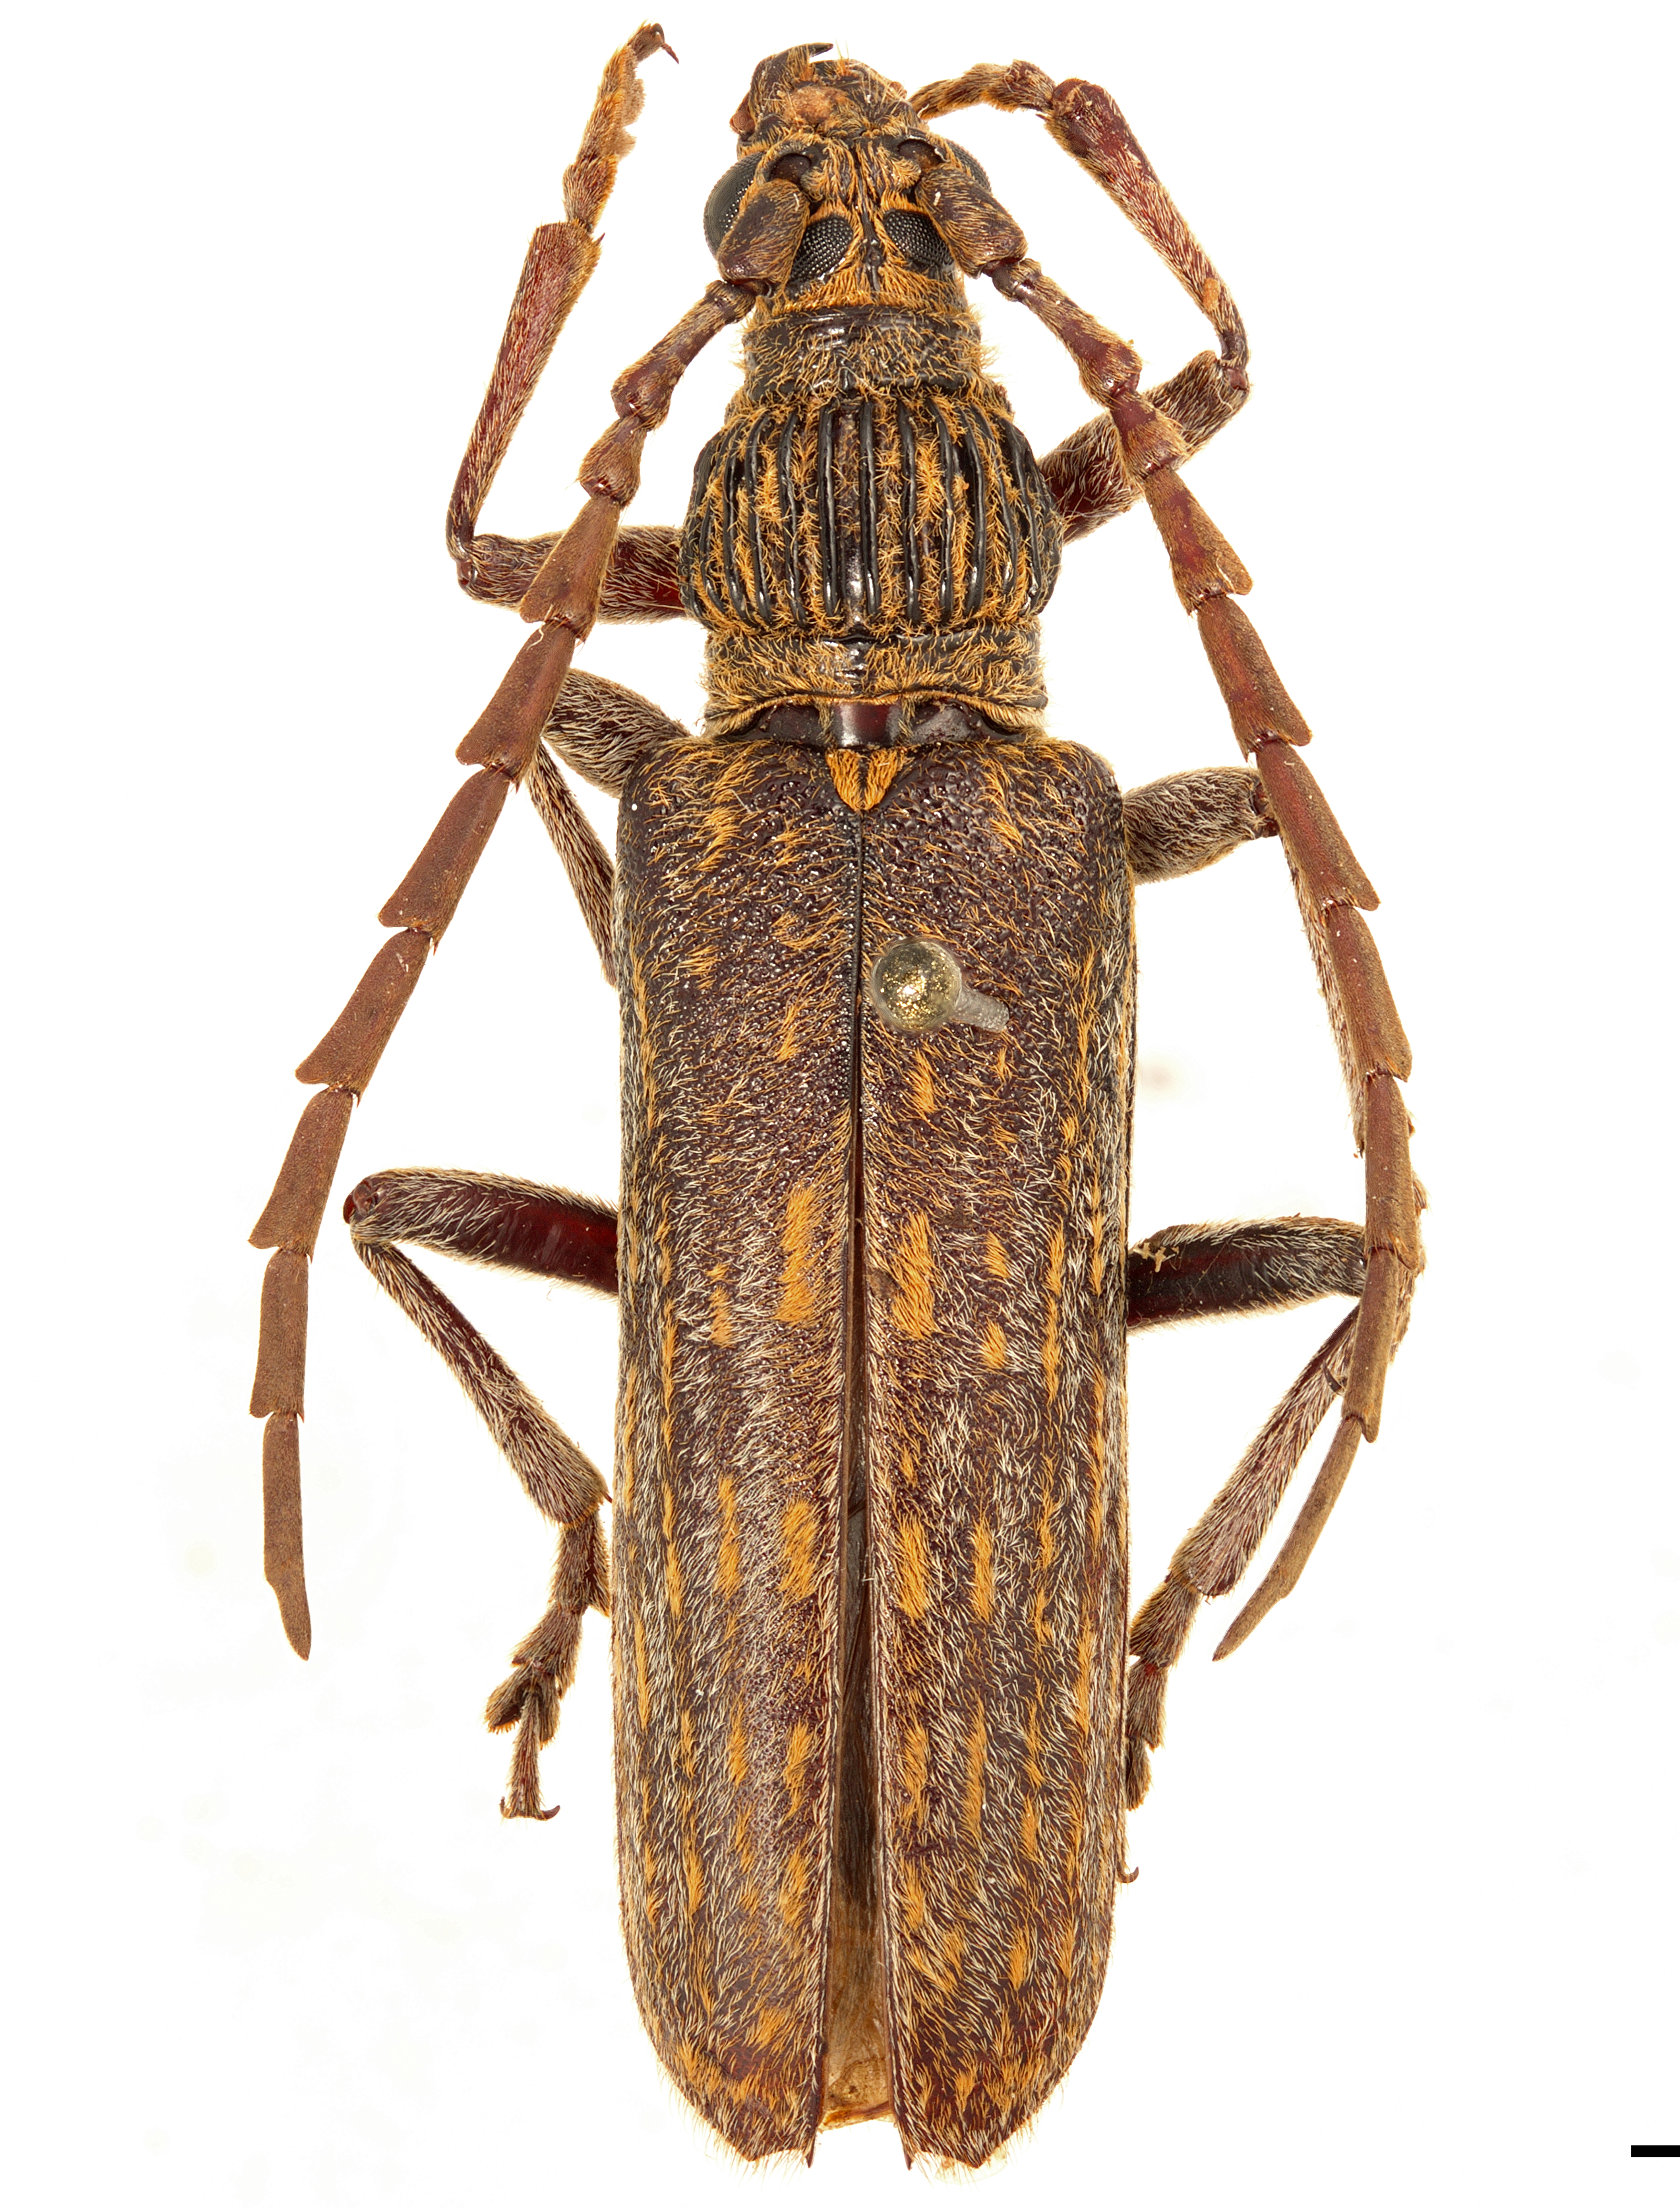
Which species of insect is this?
Rhytidodera bowringii
